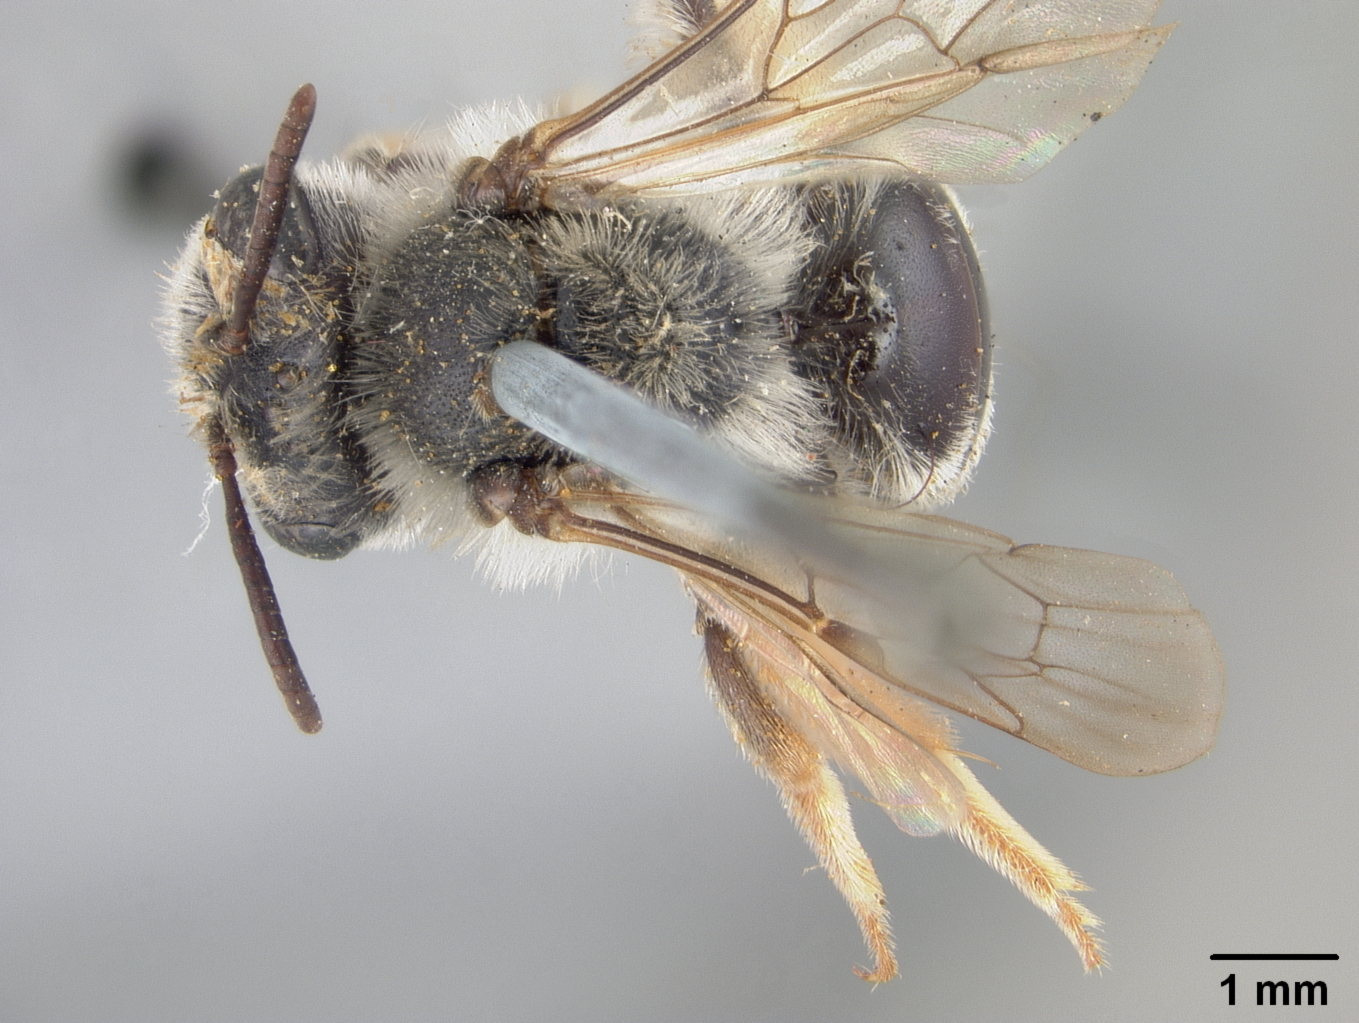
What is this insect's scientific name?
Andrena prunifloris
